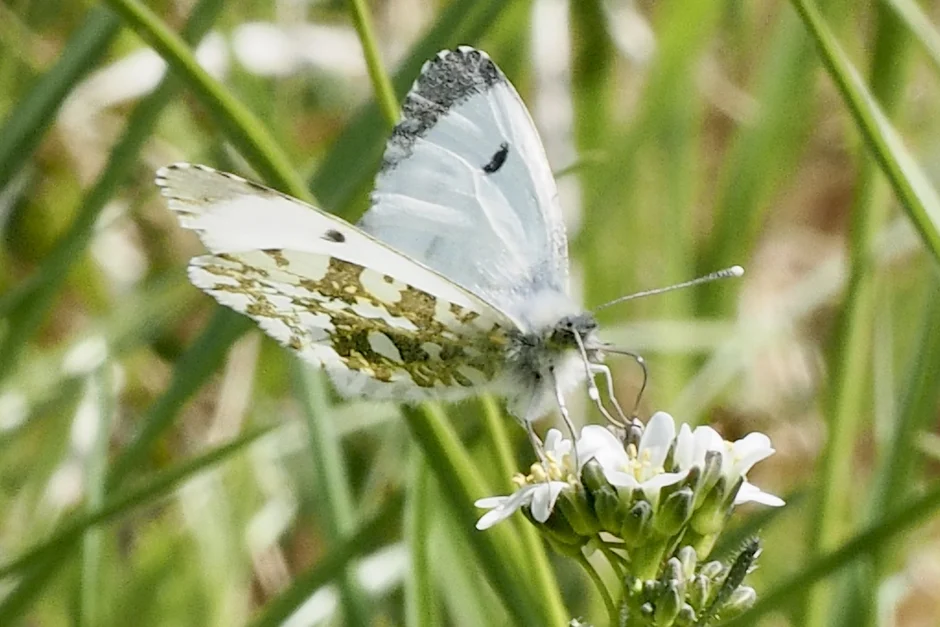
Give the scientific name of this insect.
Anthocharis cardamines
